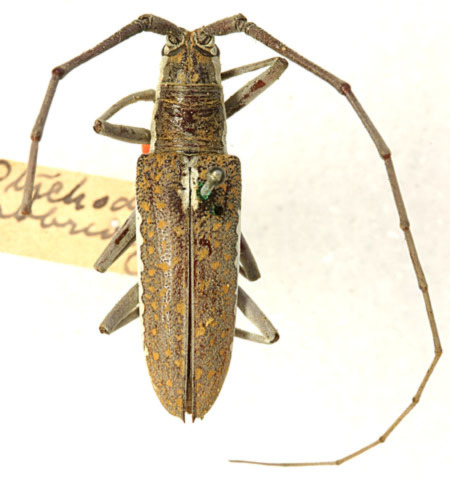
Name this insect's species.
Ptychodes abbreviatus (also Neoptychodes trilineatus)
